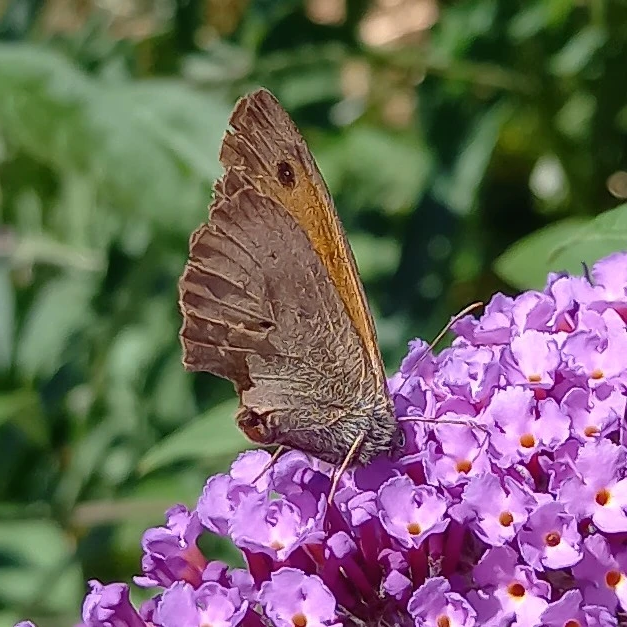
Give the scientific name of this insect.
Maniola jurtina
